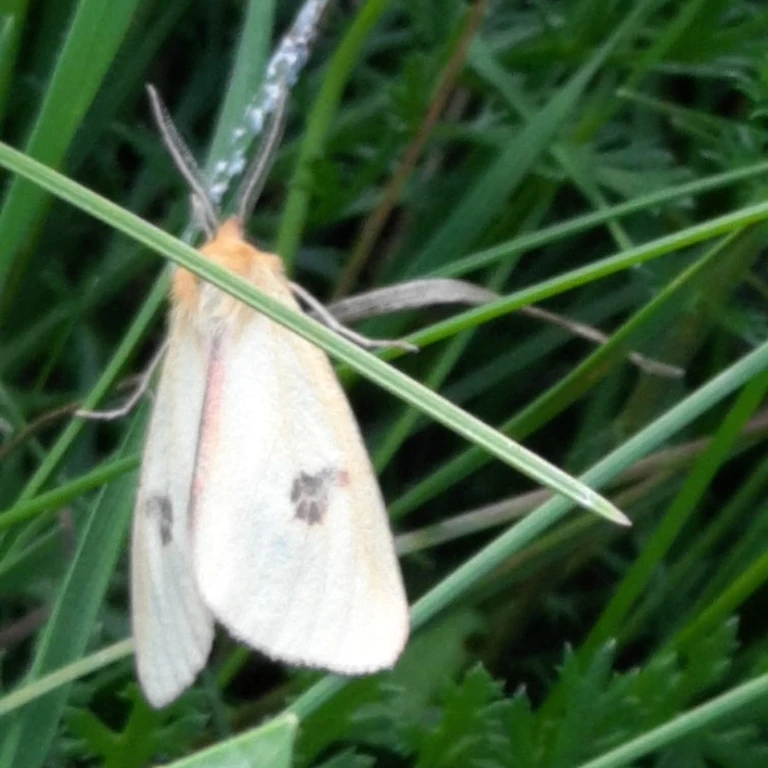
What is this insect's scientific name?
Diacrisia sannio
